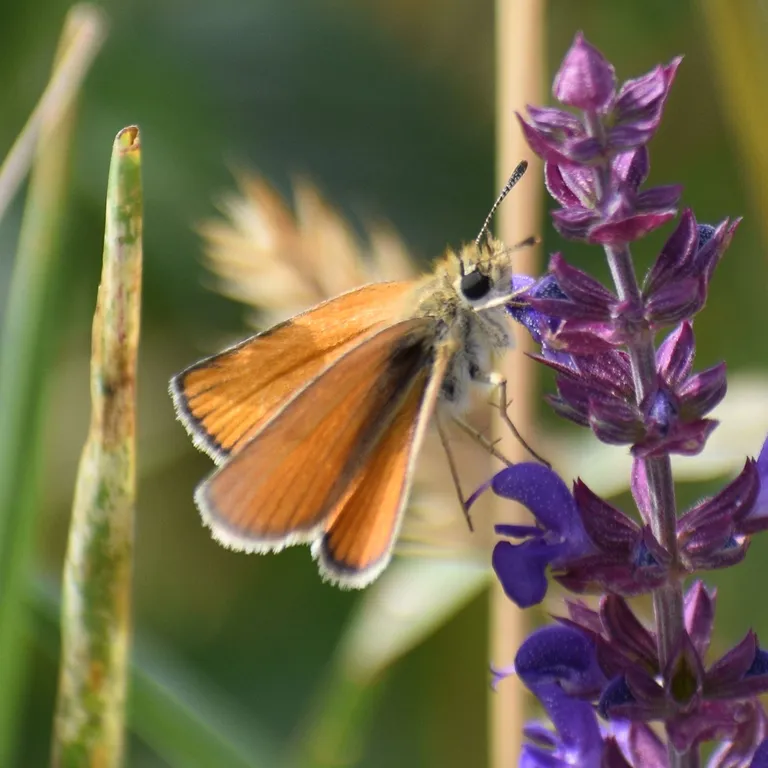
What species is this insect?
Thymelicus sylvestris
